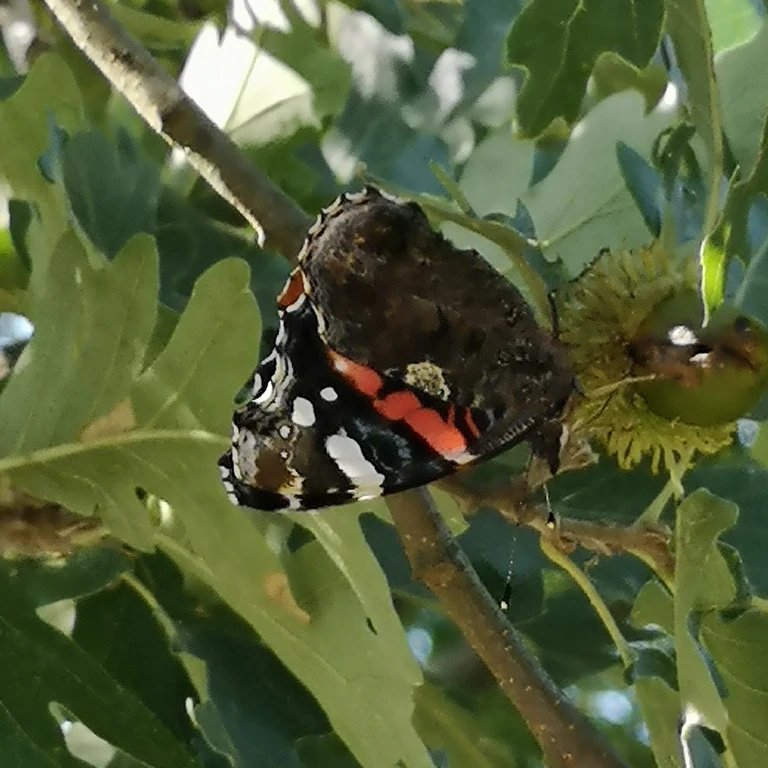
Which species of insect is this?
Vanessa atalanta
